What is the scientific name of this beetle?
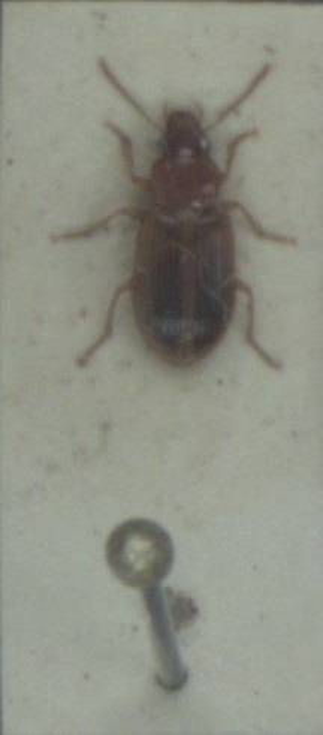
Bradycellus verbasci
